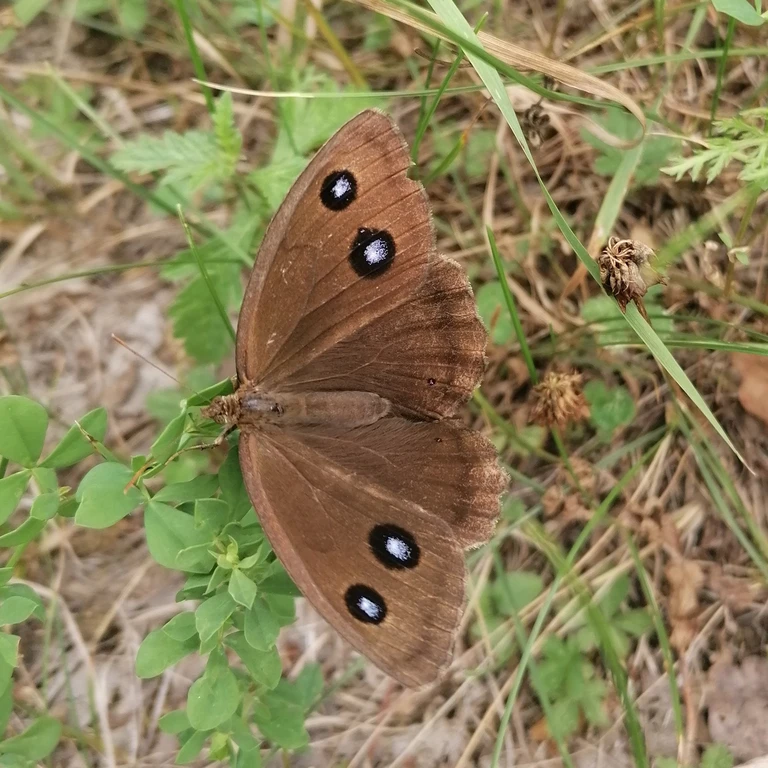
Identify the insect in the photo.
Minois dryas
